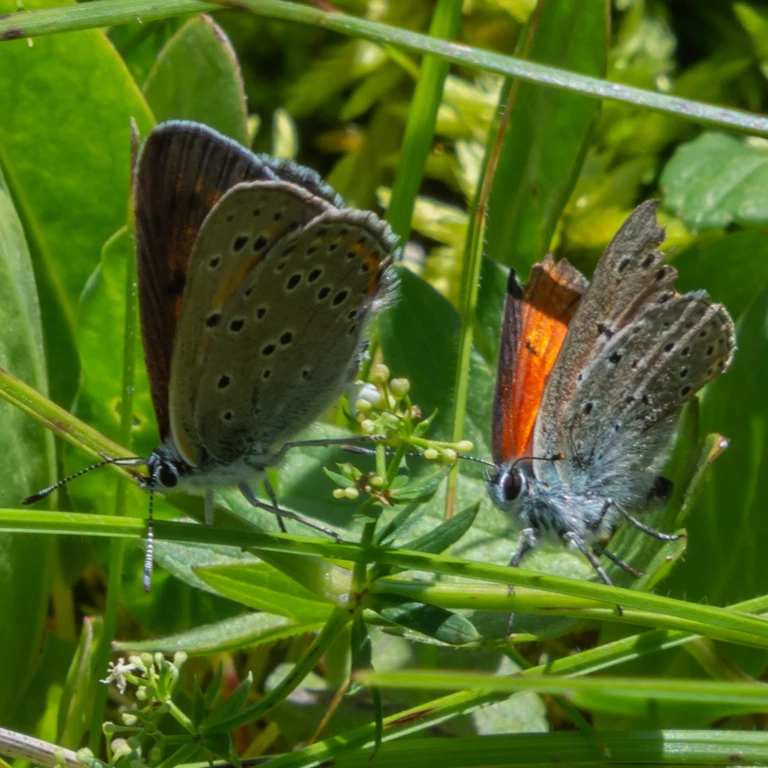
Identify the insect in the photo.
Lycaena hippothoe (also Palaeochrysophanus hippothoe)
